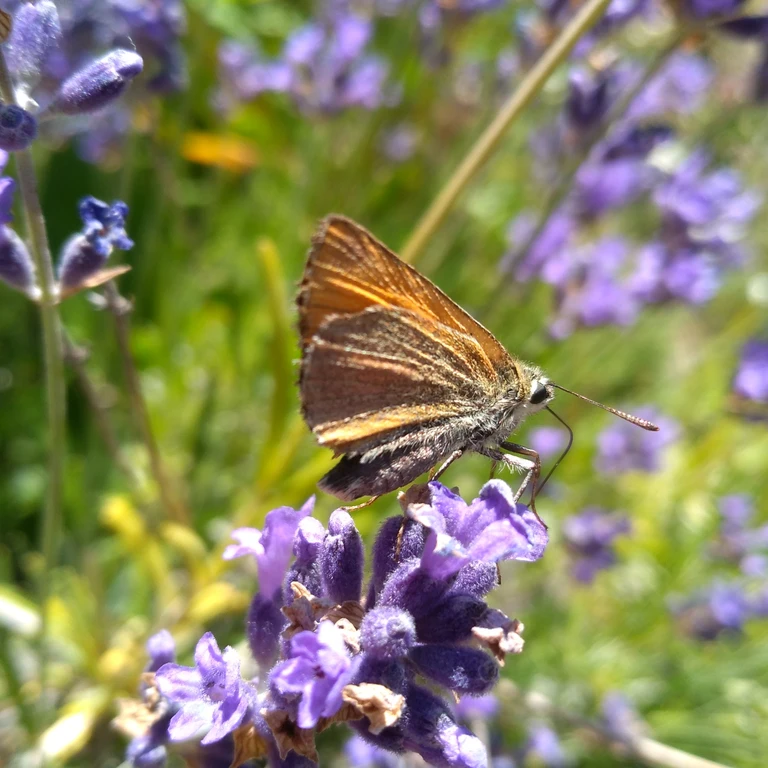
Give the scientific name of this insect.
Thymelicus sylvestris
